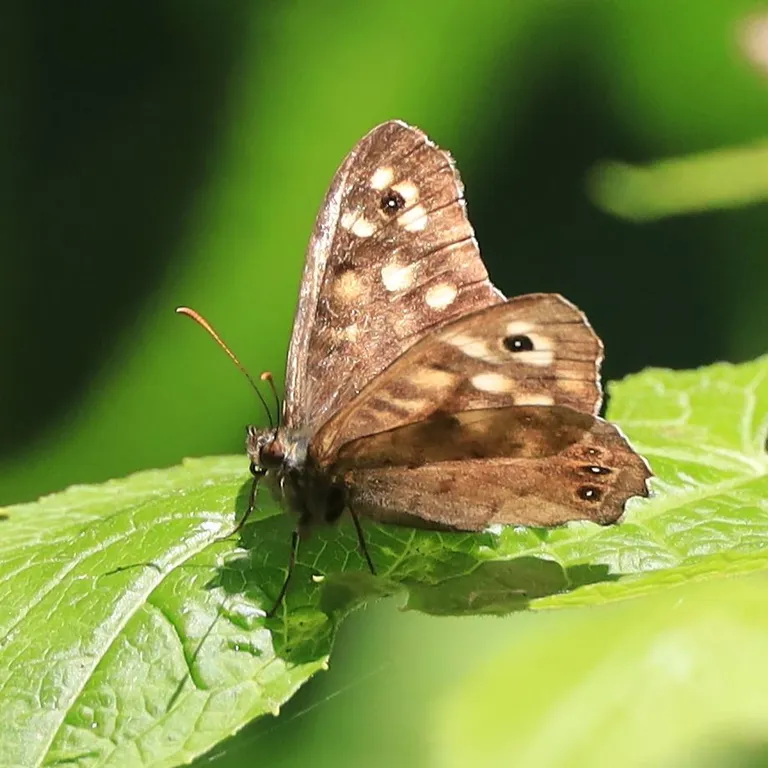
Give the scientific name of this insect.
Pararge aegeria
